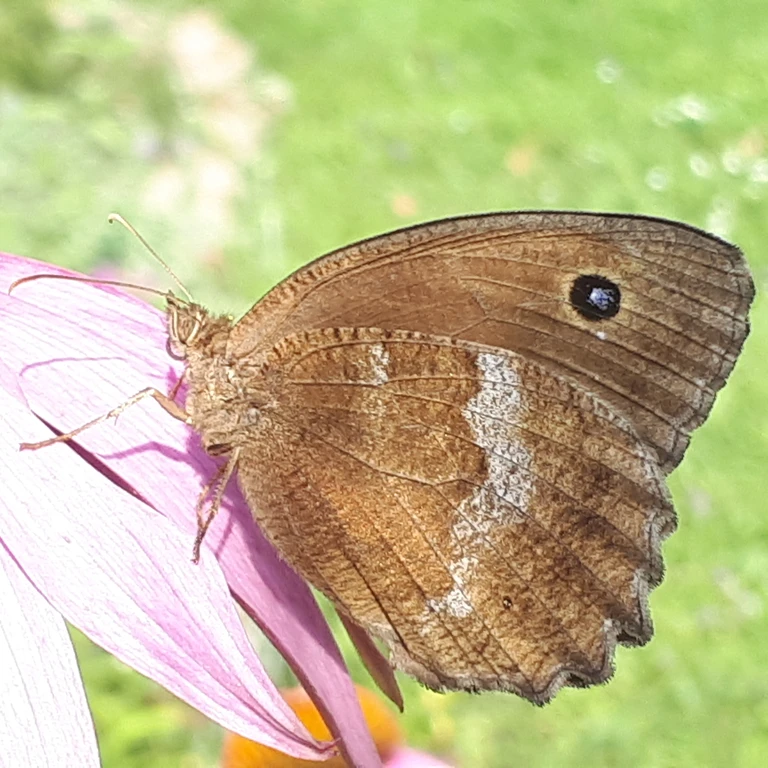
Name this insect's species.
Minois dryas
